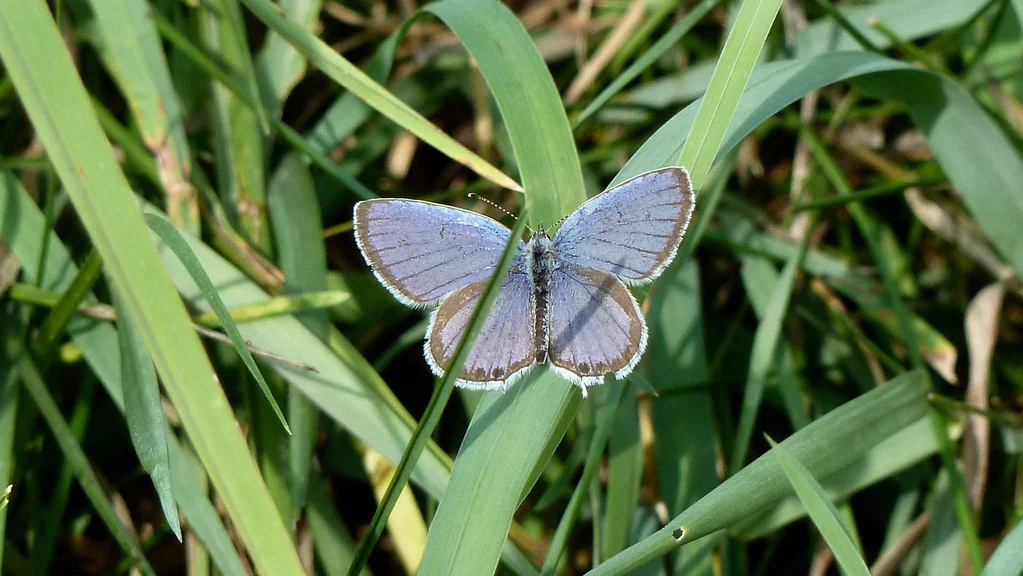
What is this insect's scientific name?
Cupido argiades (also Elkalyce argiades)
